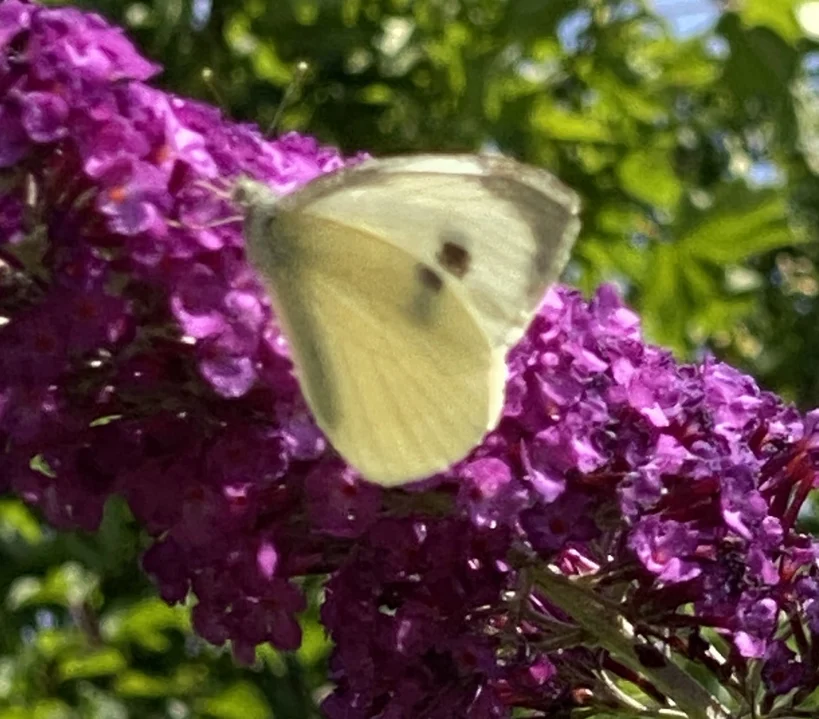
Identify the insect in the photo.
Pieris brassicae
